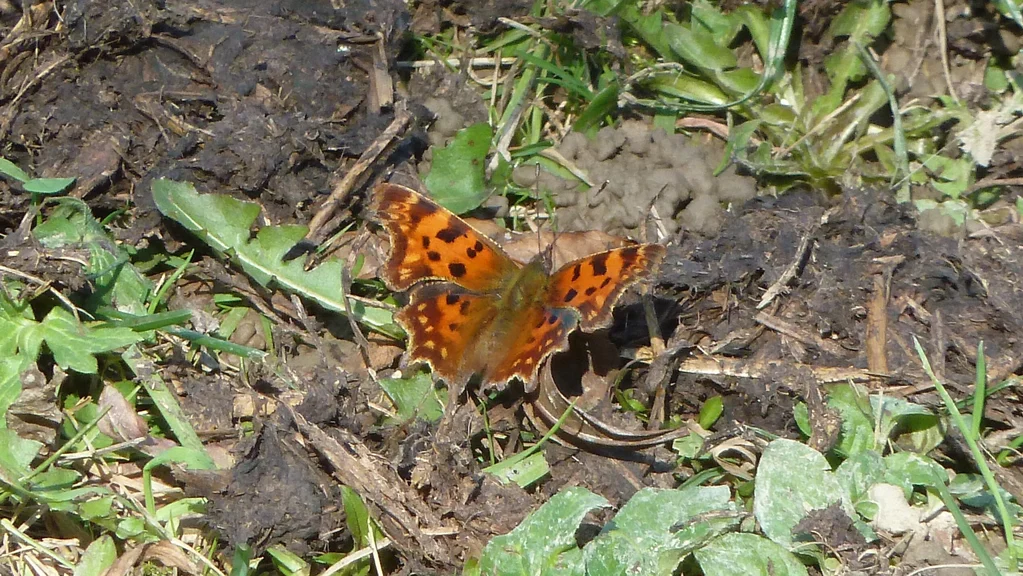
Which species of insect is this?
Polygonia c-album
